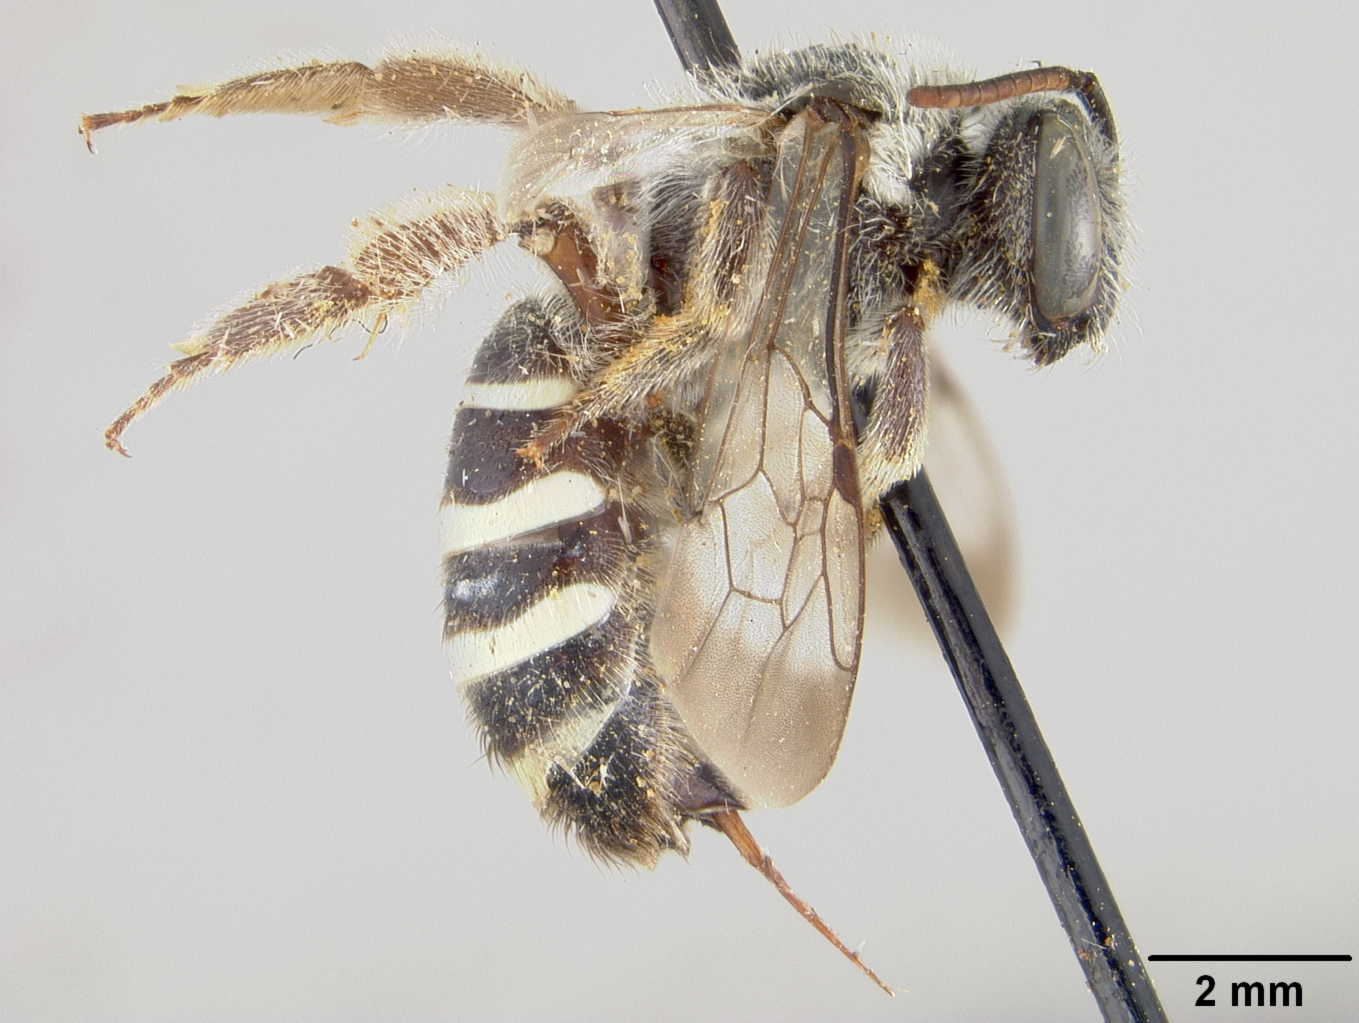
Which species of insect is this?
Nomia howardi
